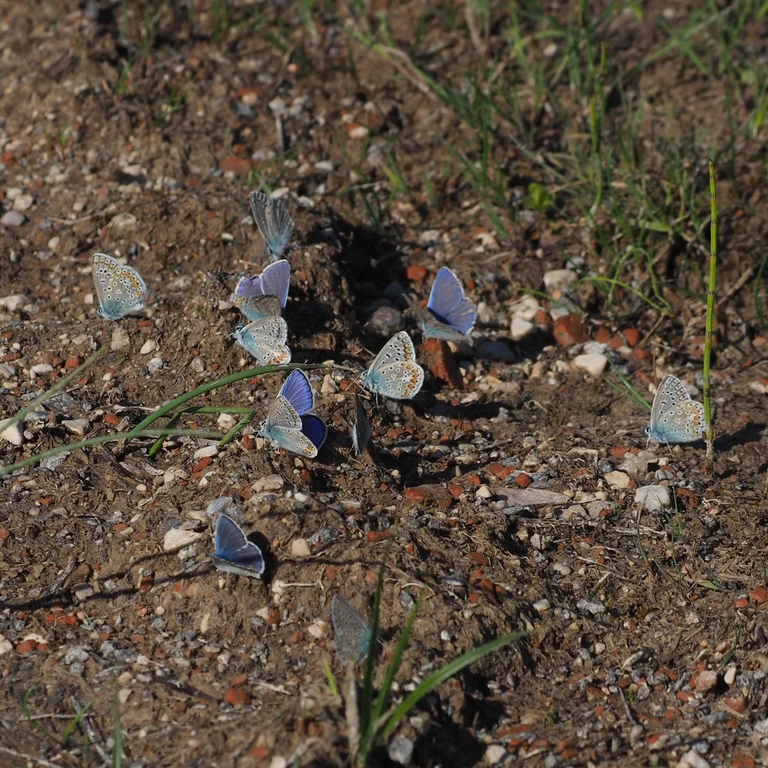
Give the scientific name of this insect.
Polyommatus icarus
